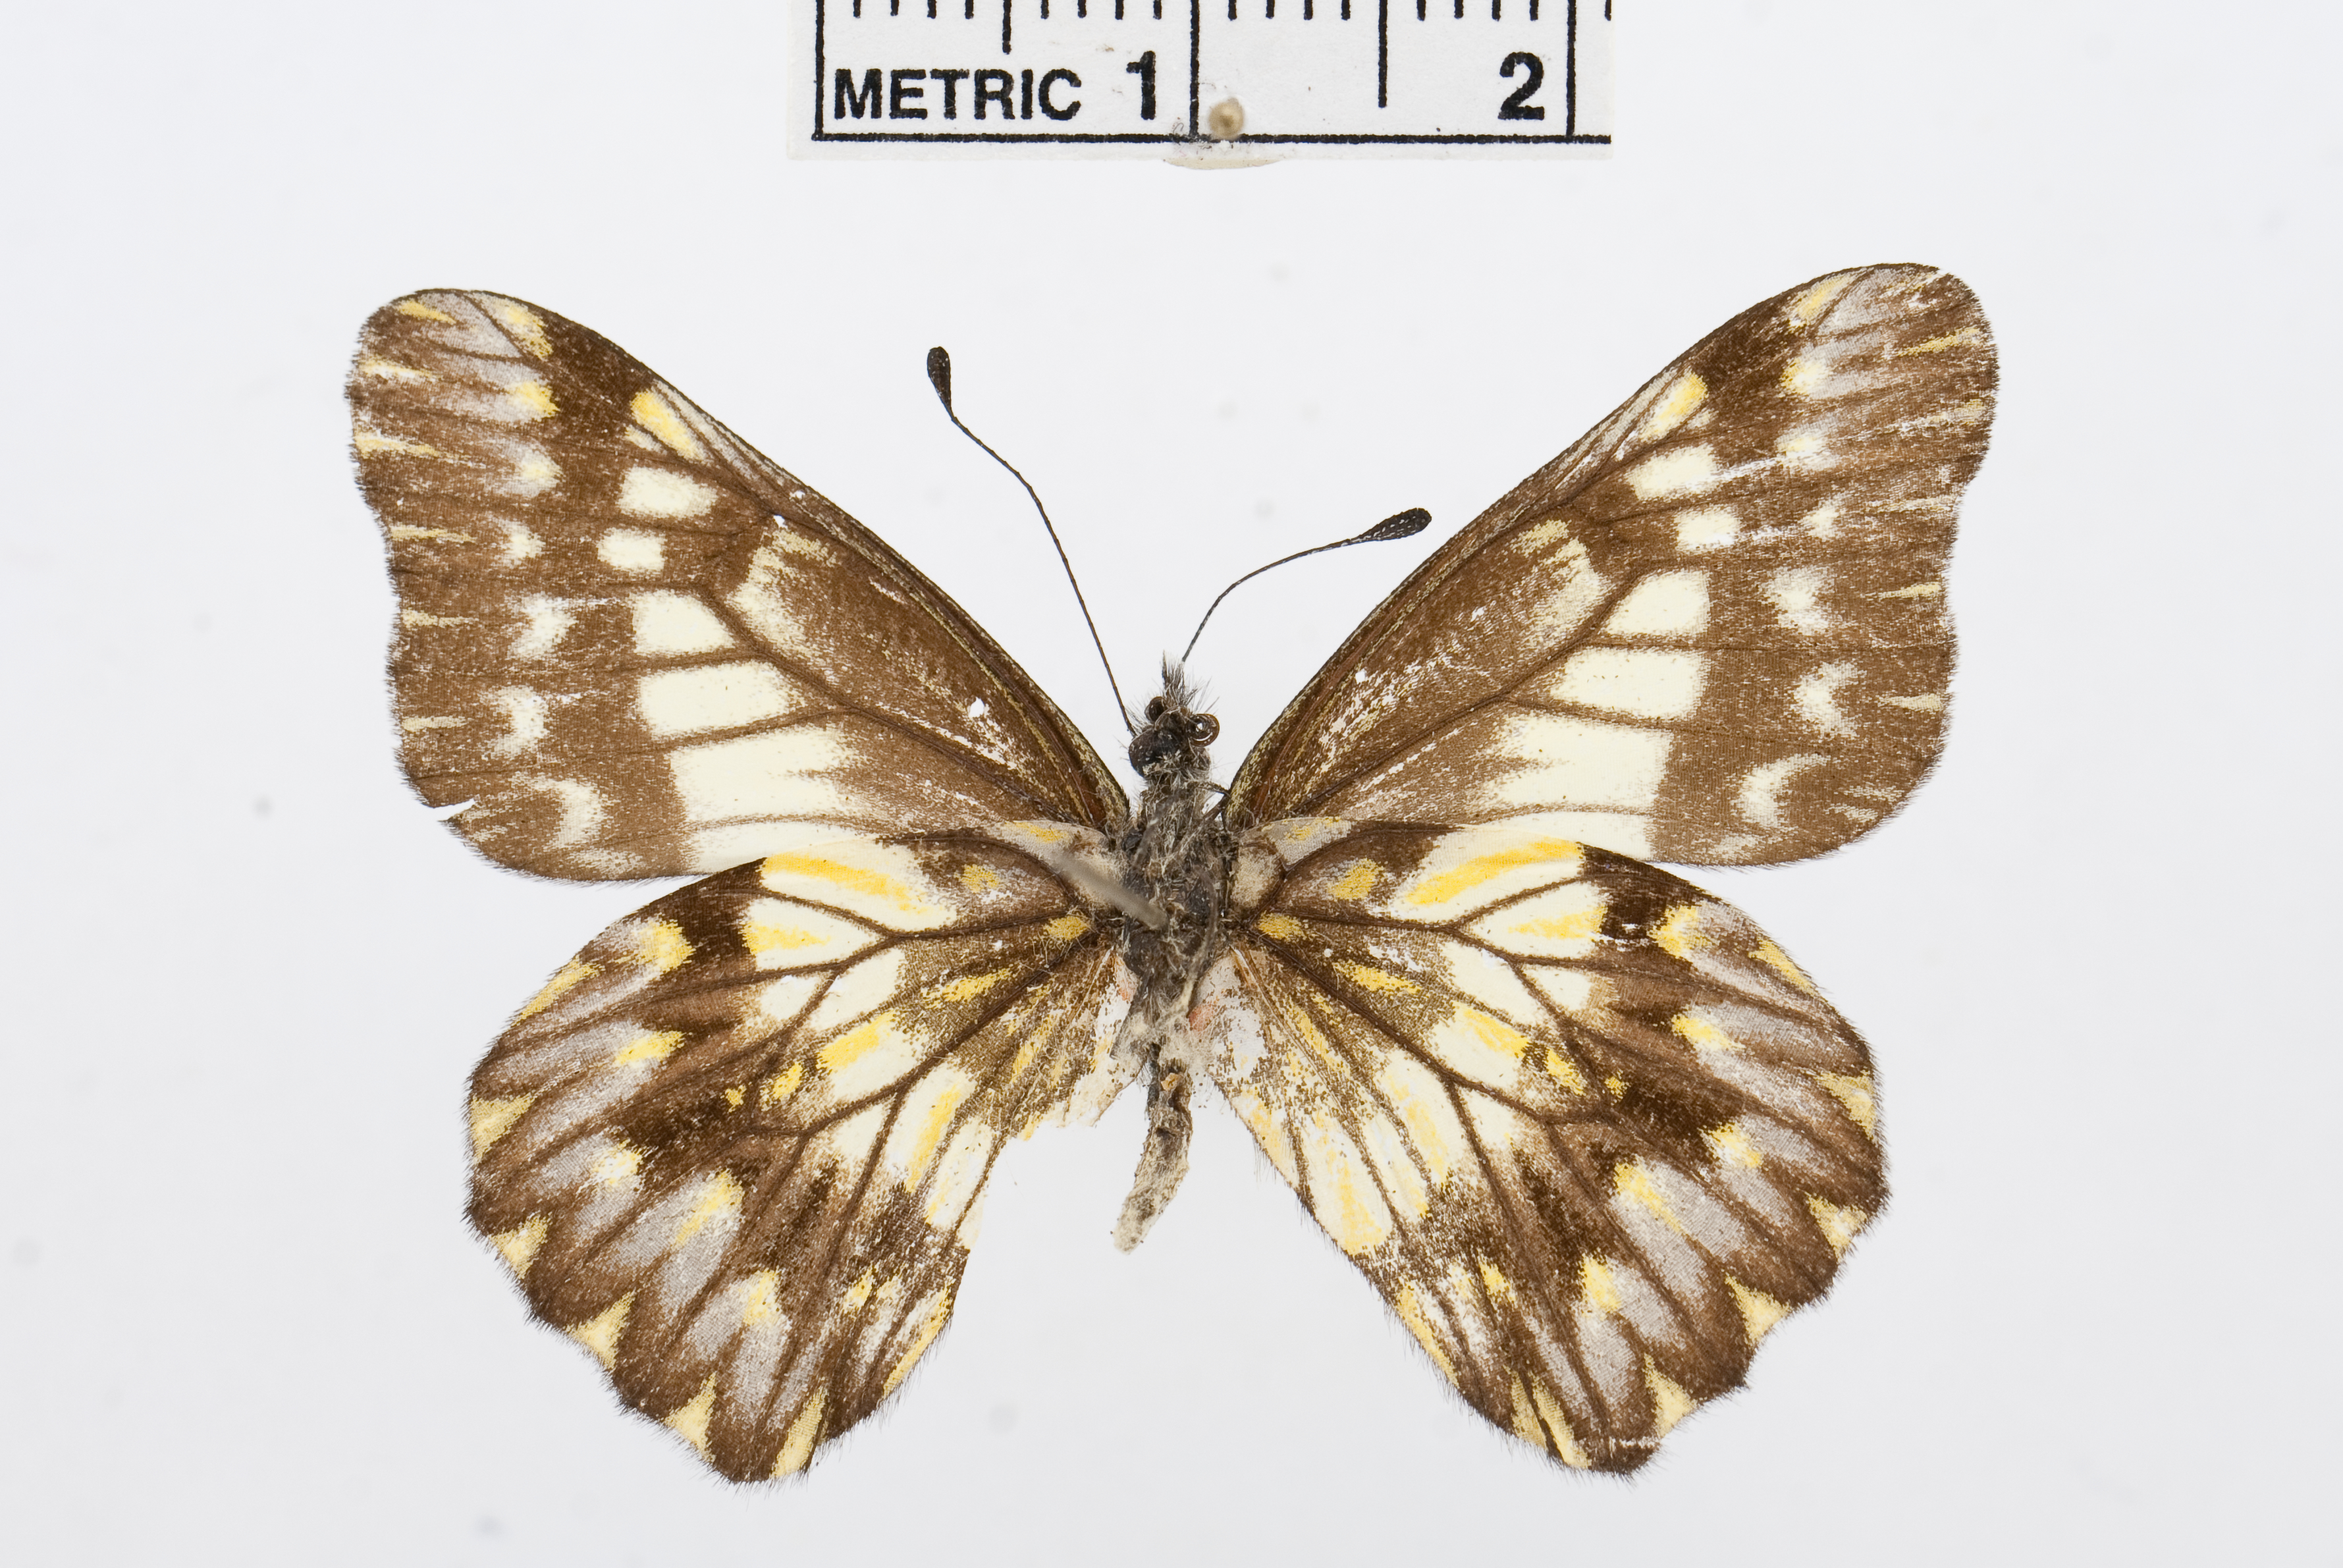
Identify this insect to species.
Catasticta philone
